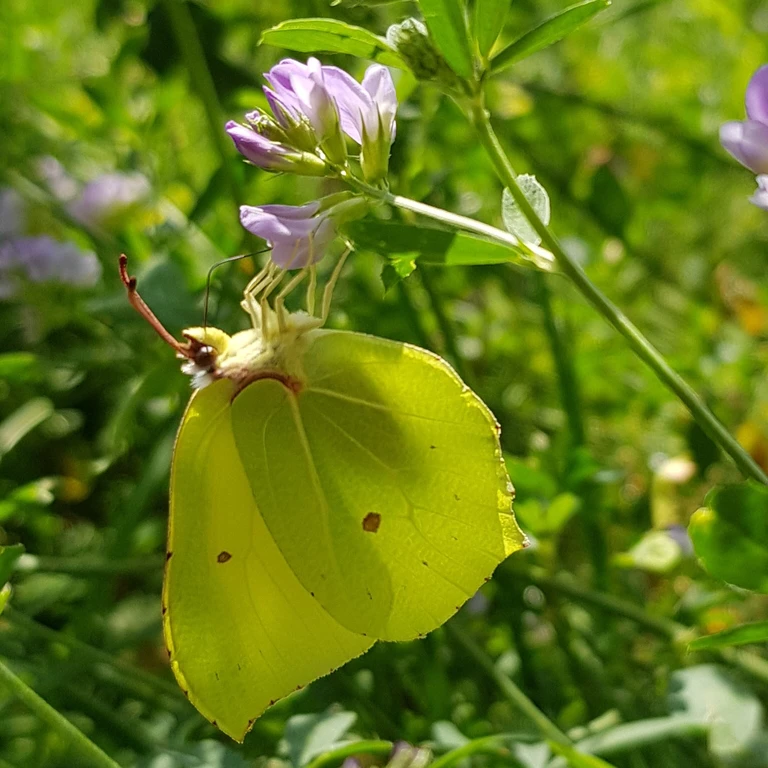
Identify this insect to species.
Gonepteryx rhamni
